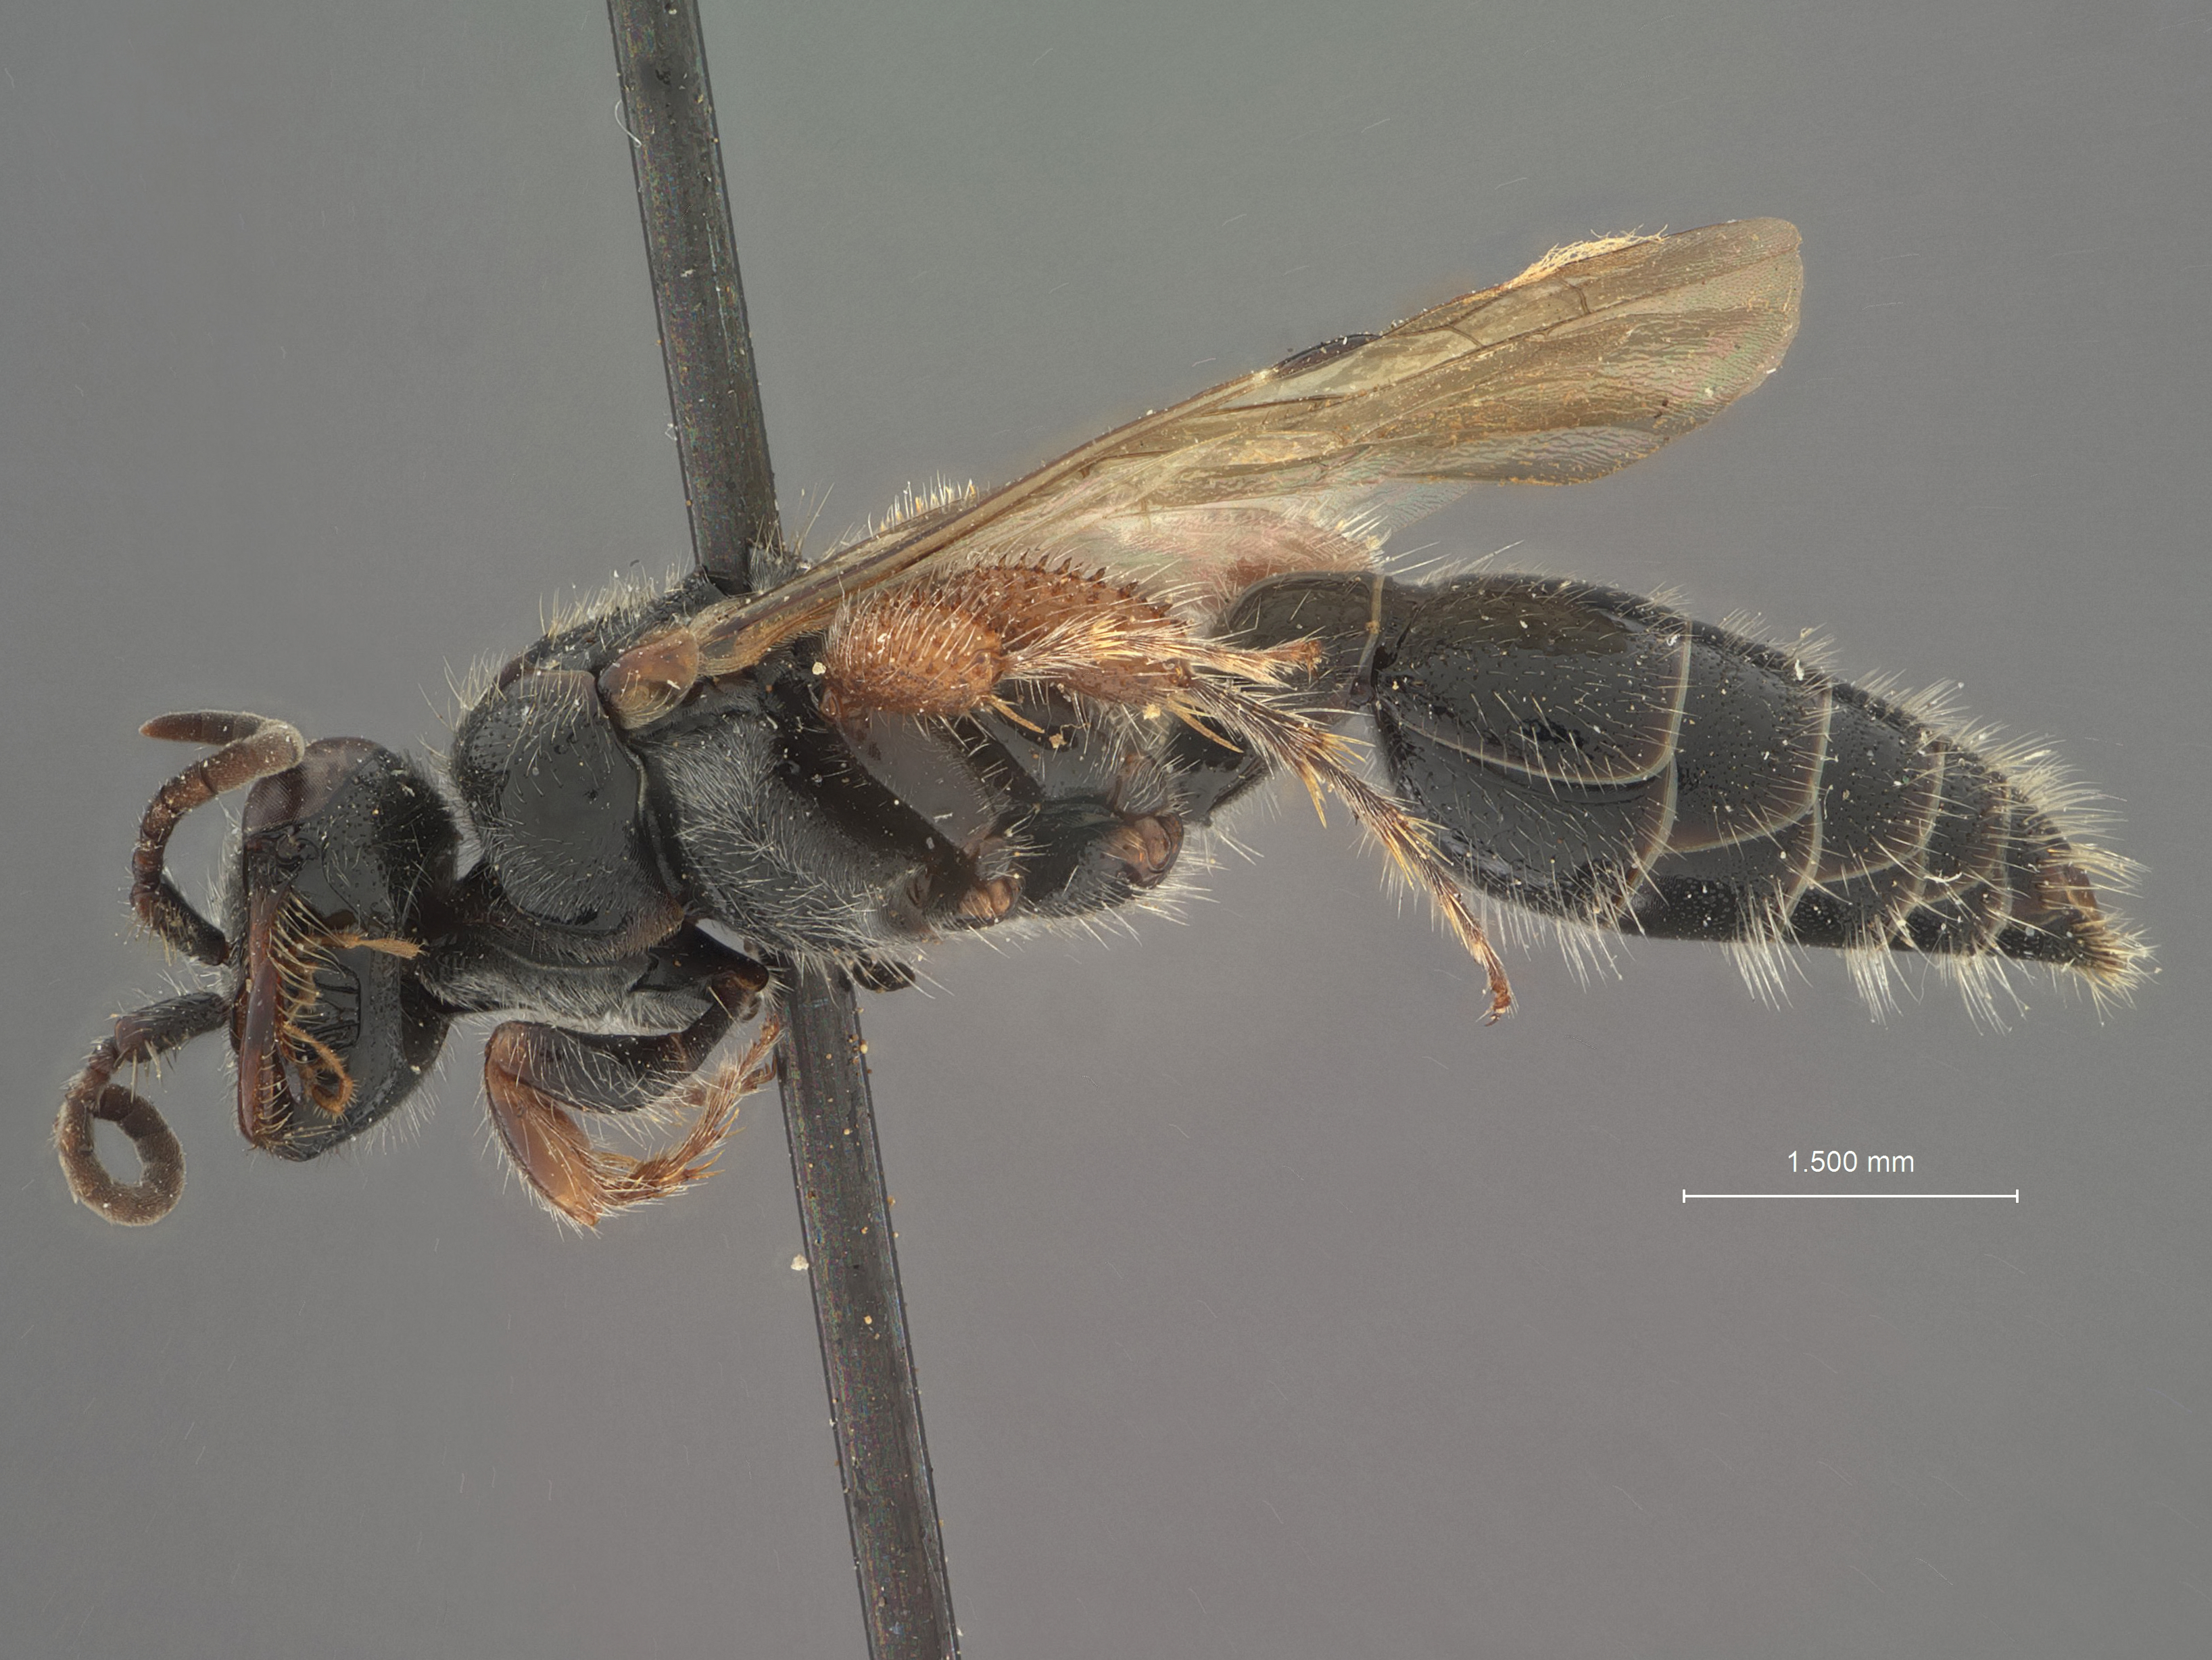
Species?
Tiphia capillata
